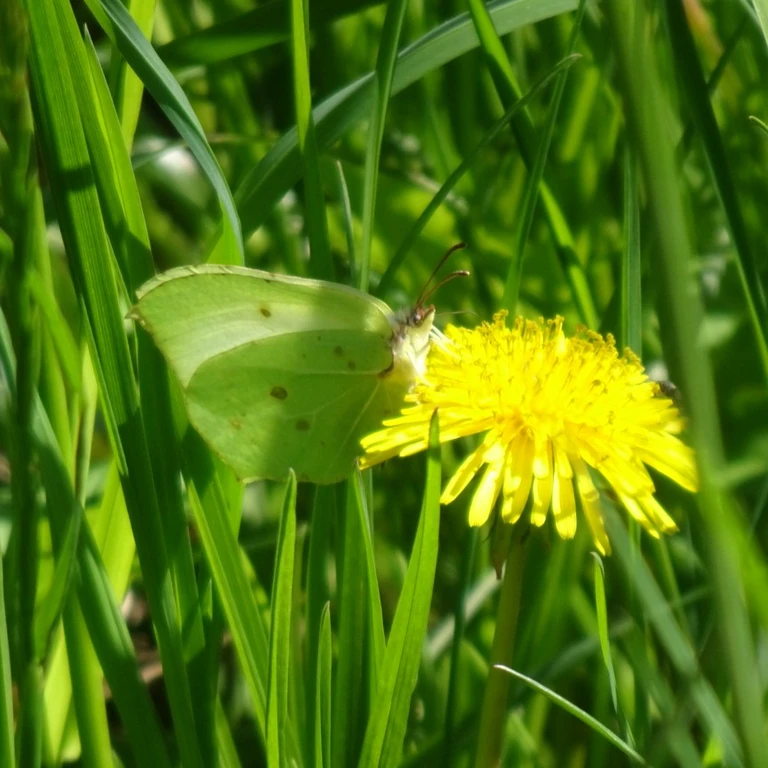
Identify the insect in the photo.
Gonepteryx rhamni
